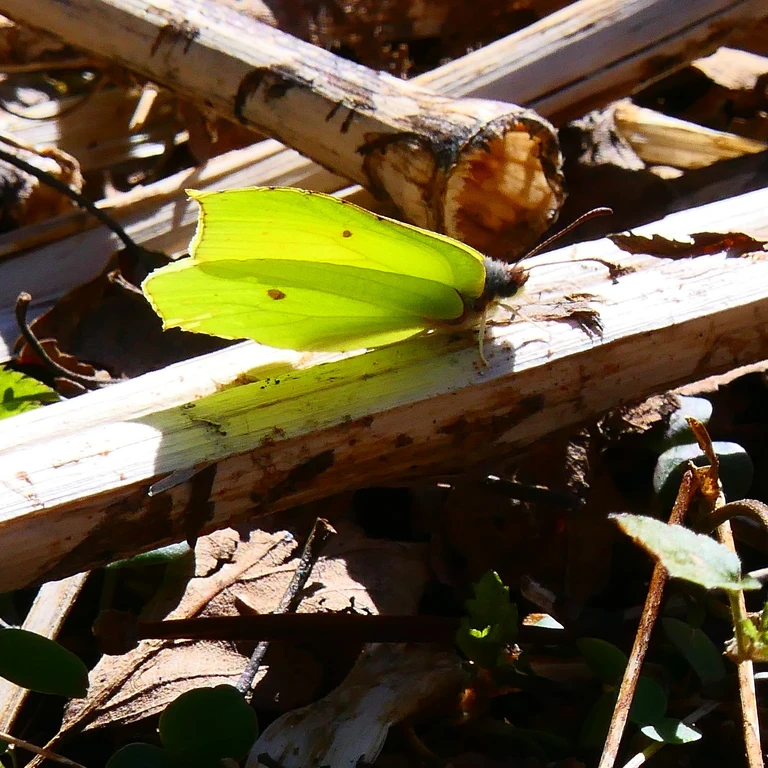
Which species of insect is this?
Gonepteryx rhamni
